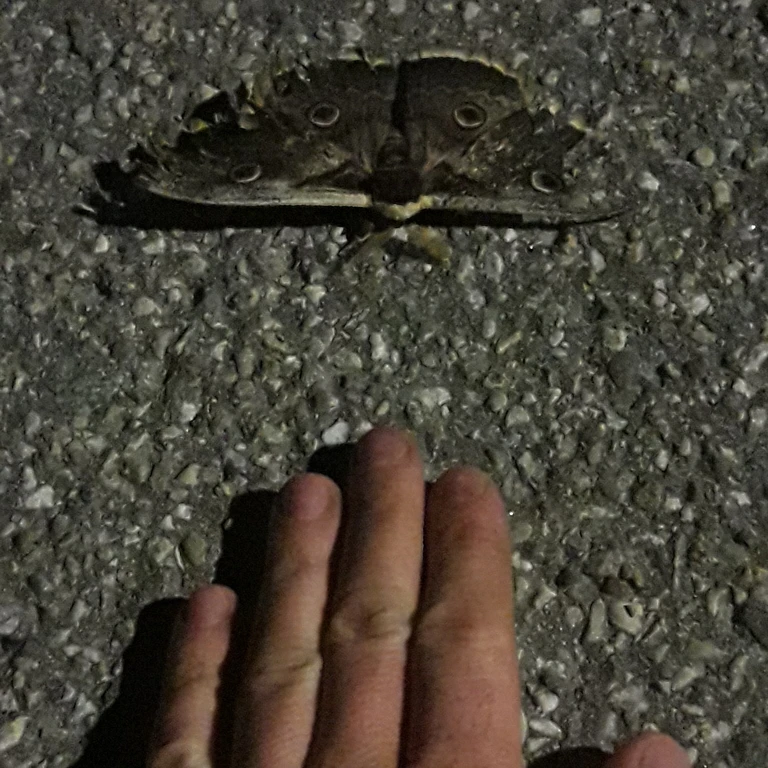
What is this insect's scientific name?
Saturnia pyri
